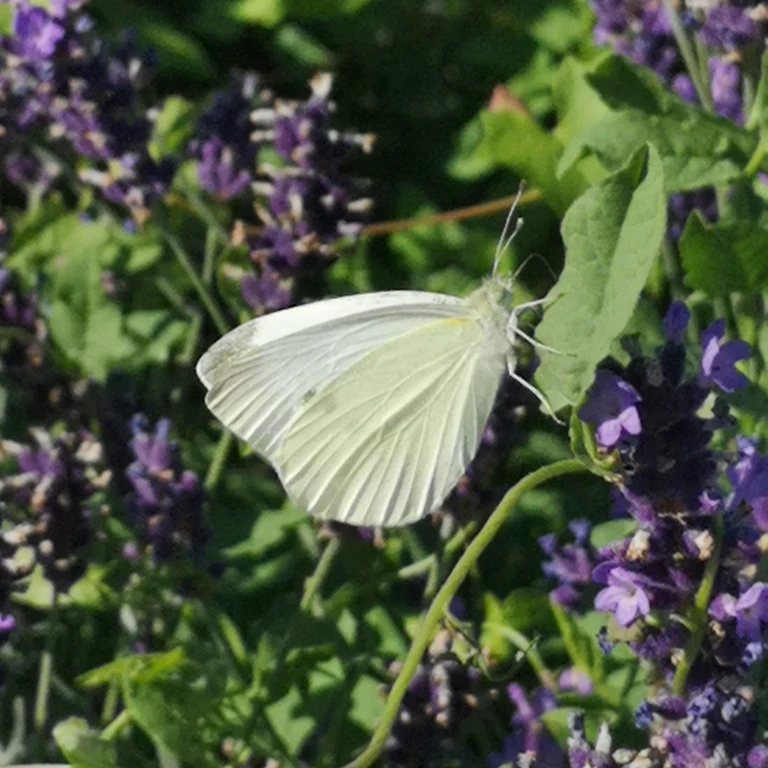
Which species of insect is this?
Pieris napi
